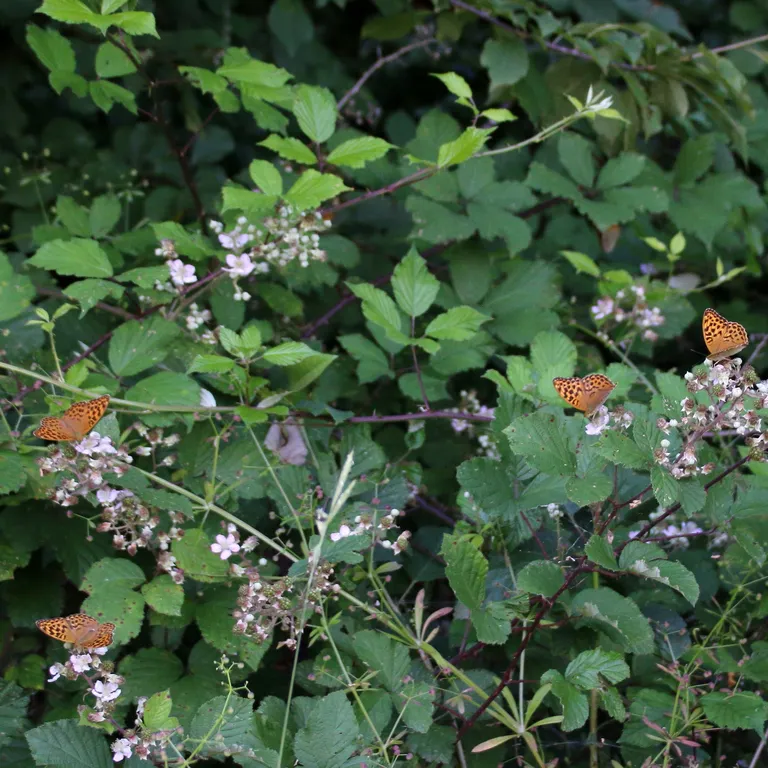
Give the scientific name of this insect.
Argynnis paphia
